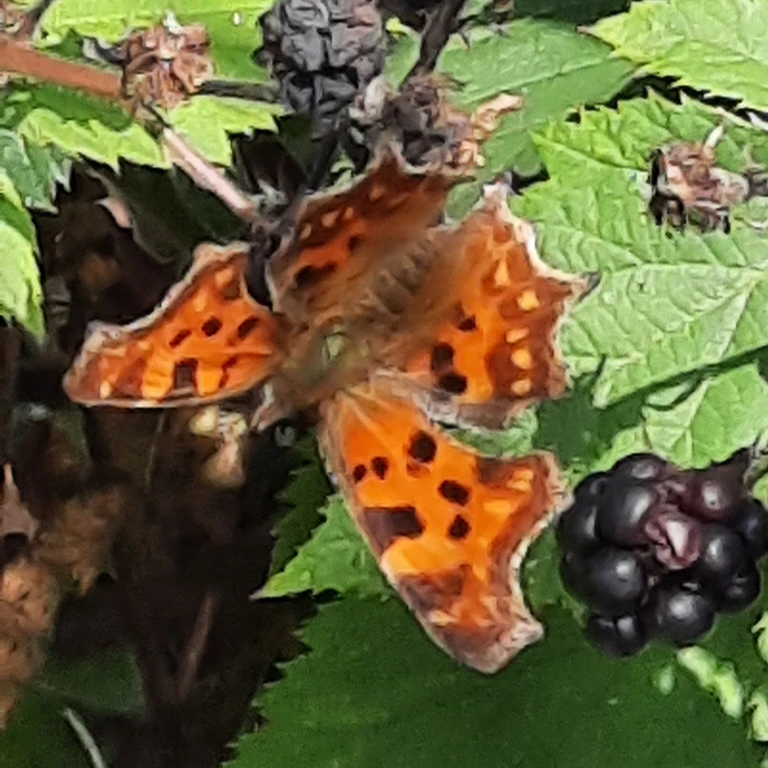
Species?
Polygonia c-album
